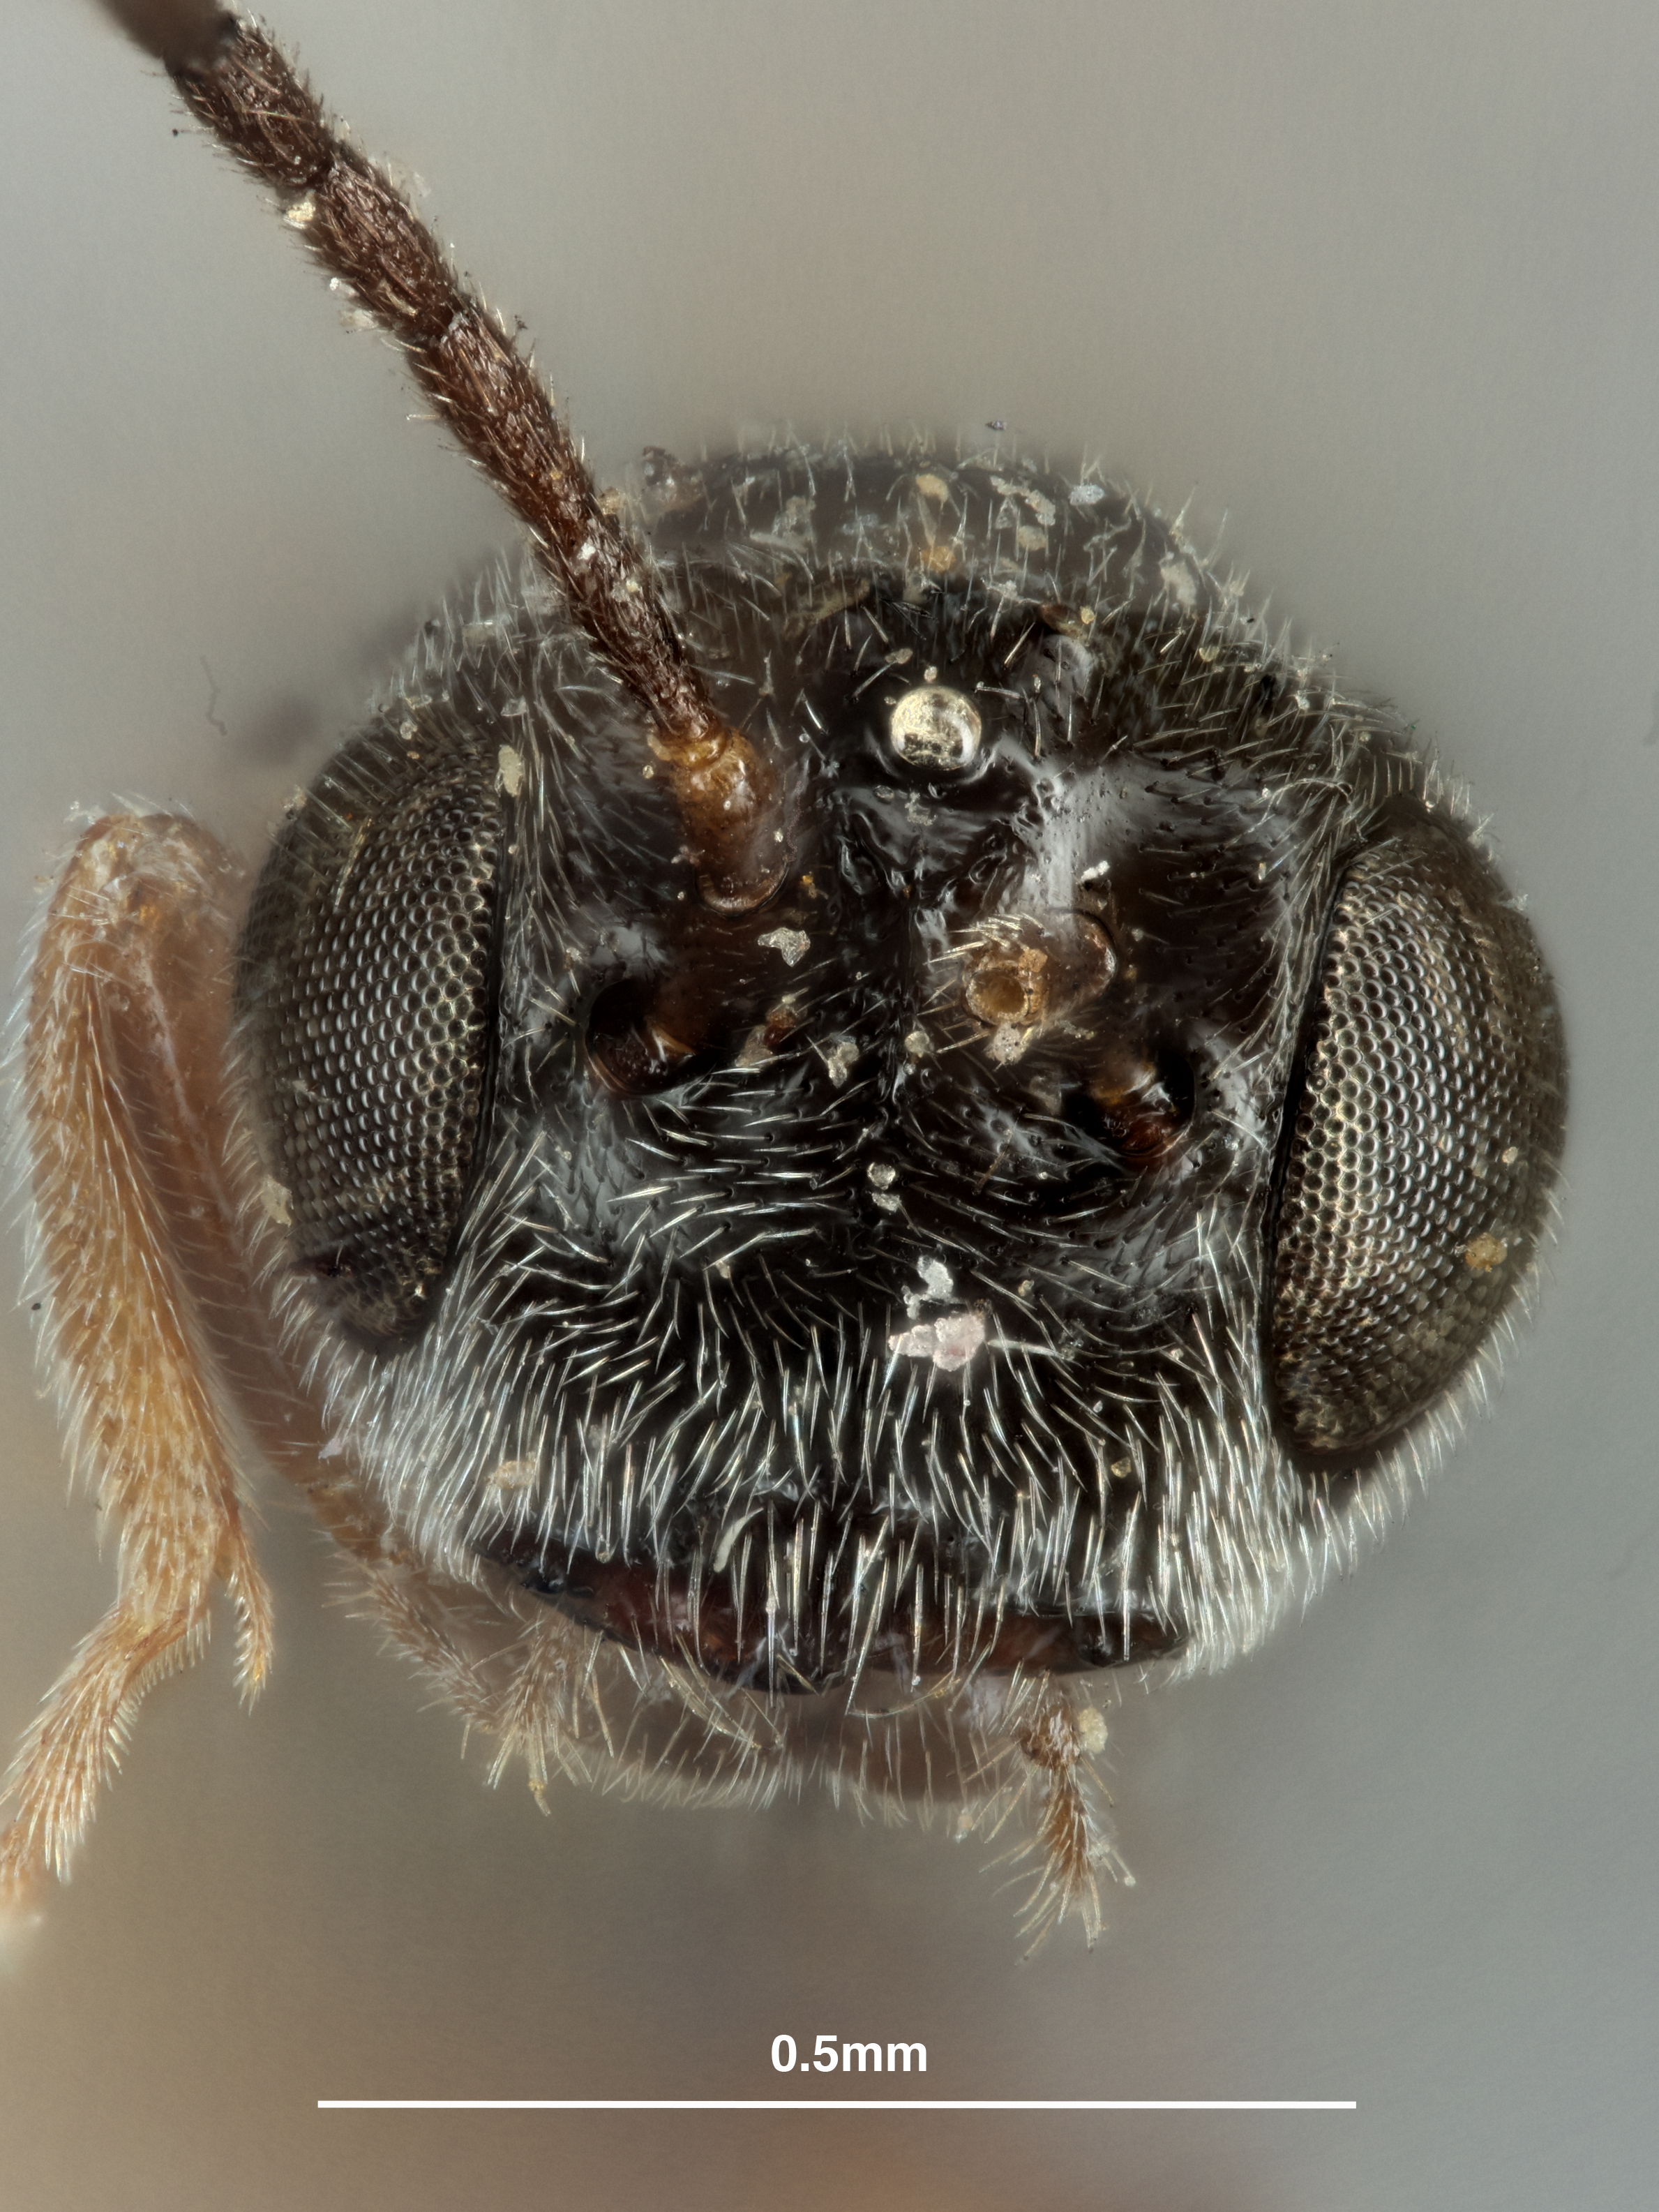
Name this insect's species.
Urosigalphus hubbardi
